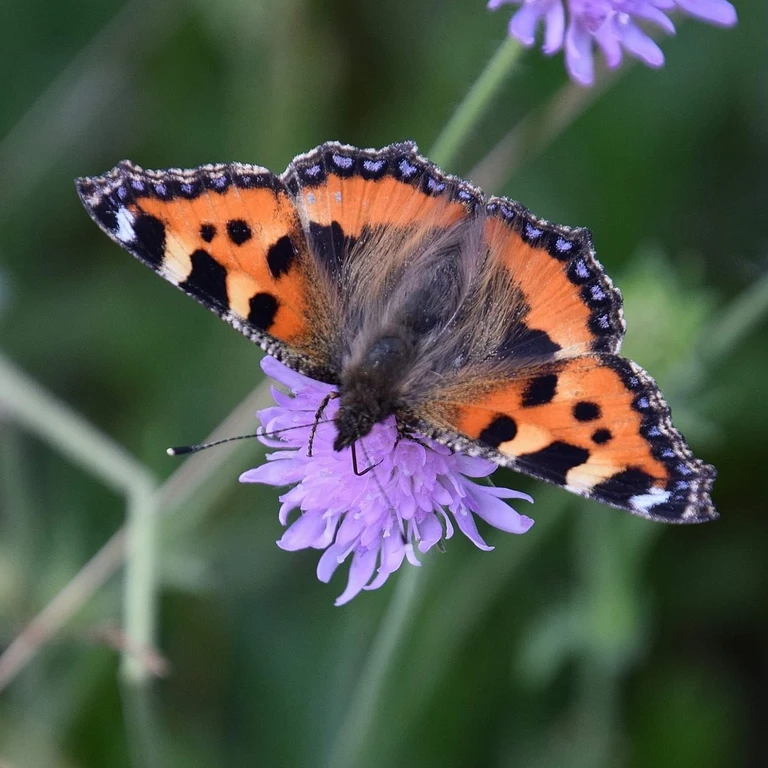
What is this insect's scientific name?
Aglais urticae
